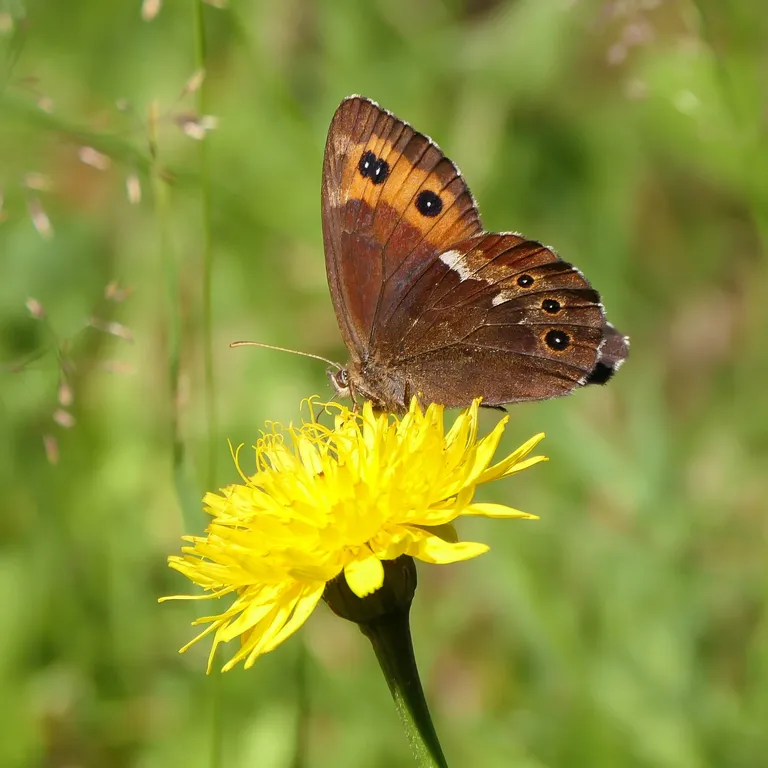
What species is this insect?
Erebia ligea
